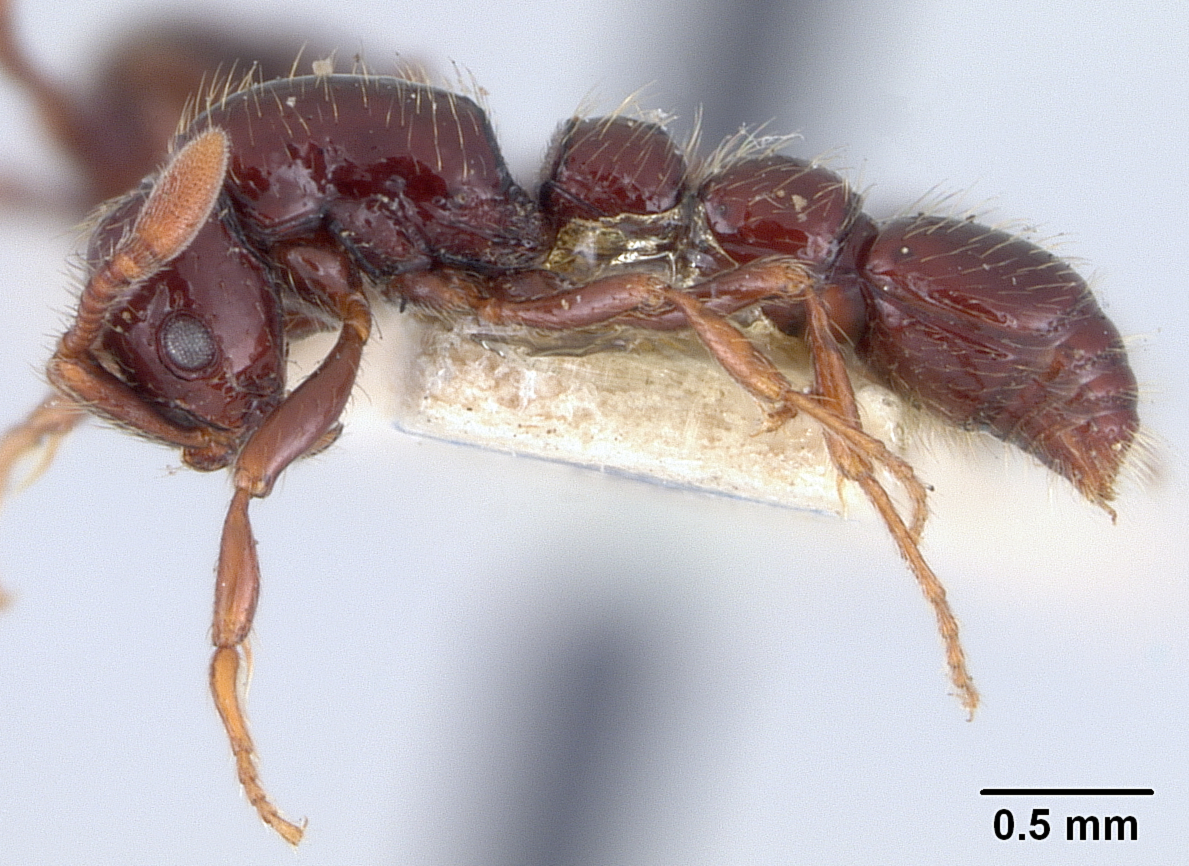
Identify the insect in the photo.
Cerapachys terricola
